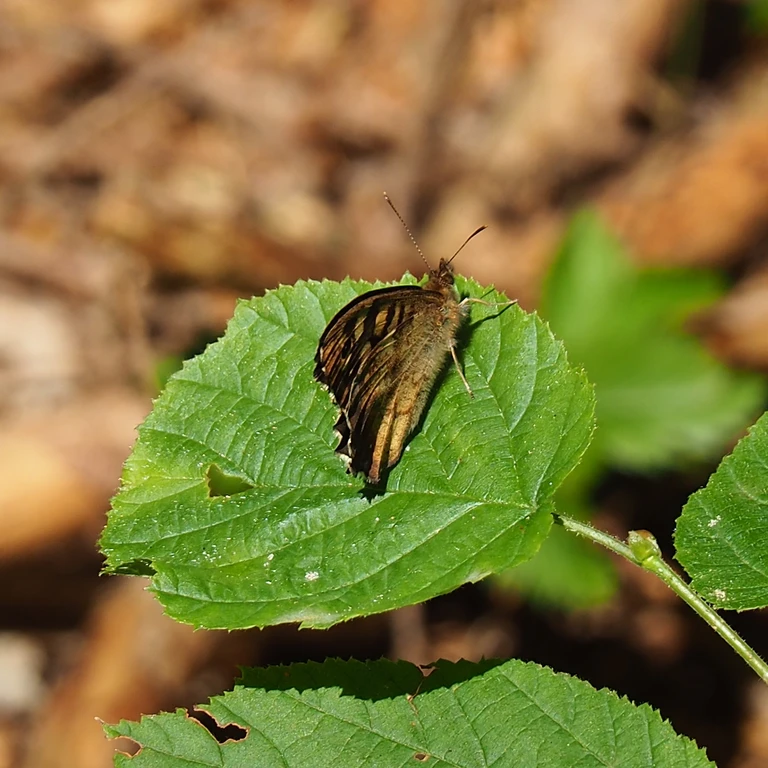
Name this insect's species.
Pararge aegeria
